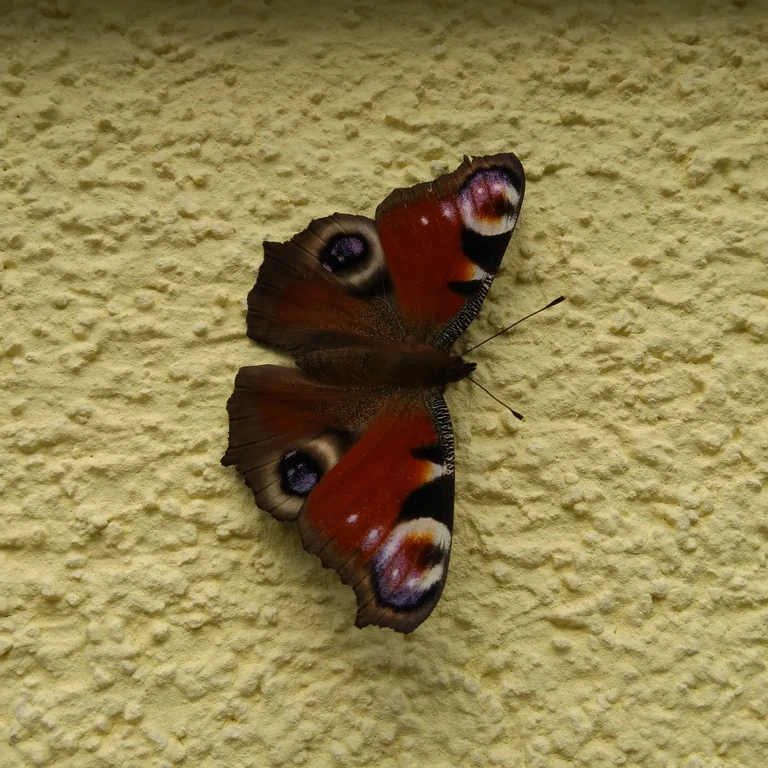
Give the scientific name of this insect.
Aglais io
